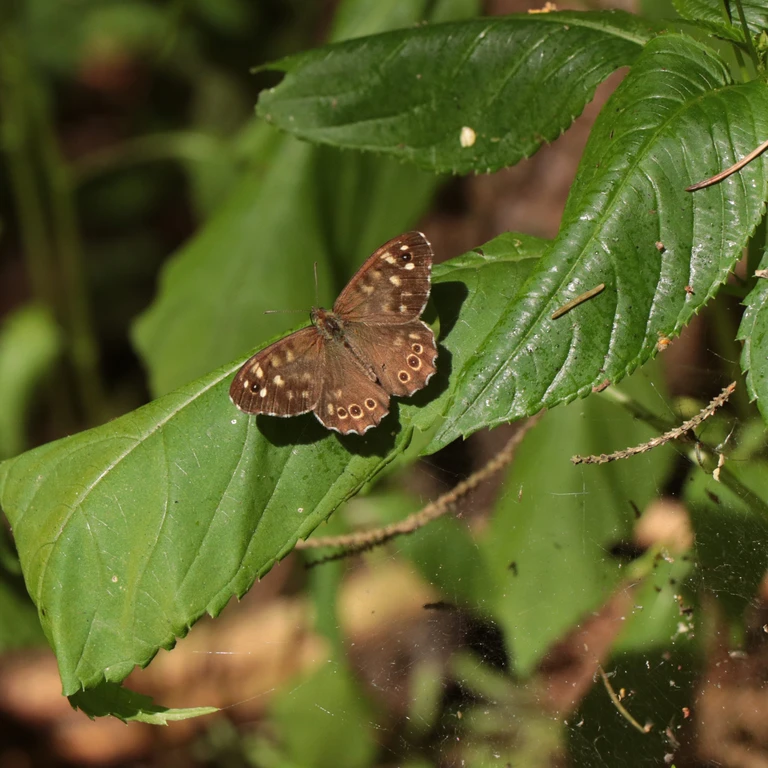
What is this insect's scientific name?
Pararge aegeria
